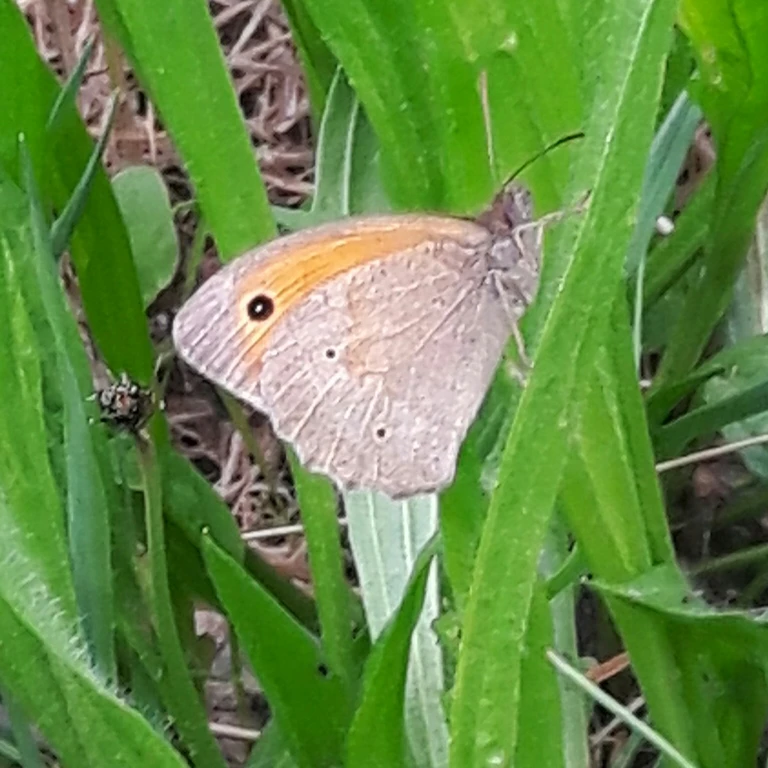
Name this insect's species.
Maniola jurtina
